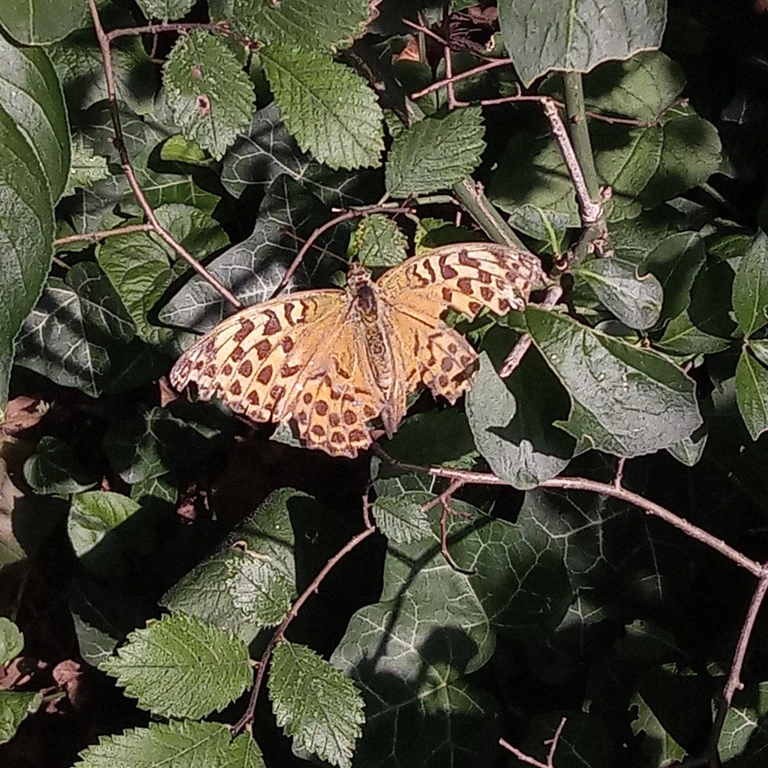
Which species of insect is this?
Argynnis paphia
